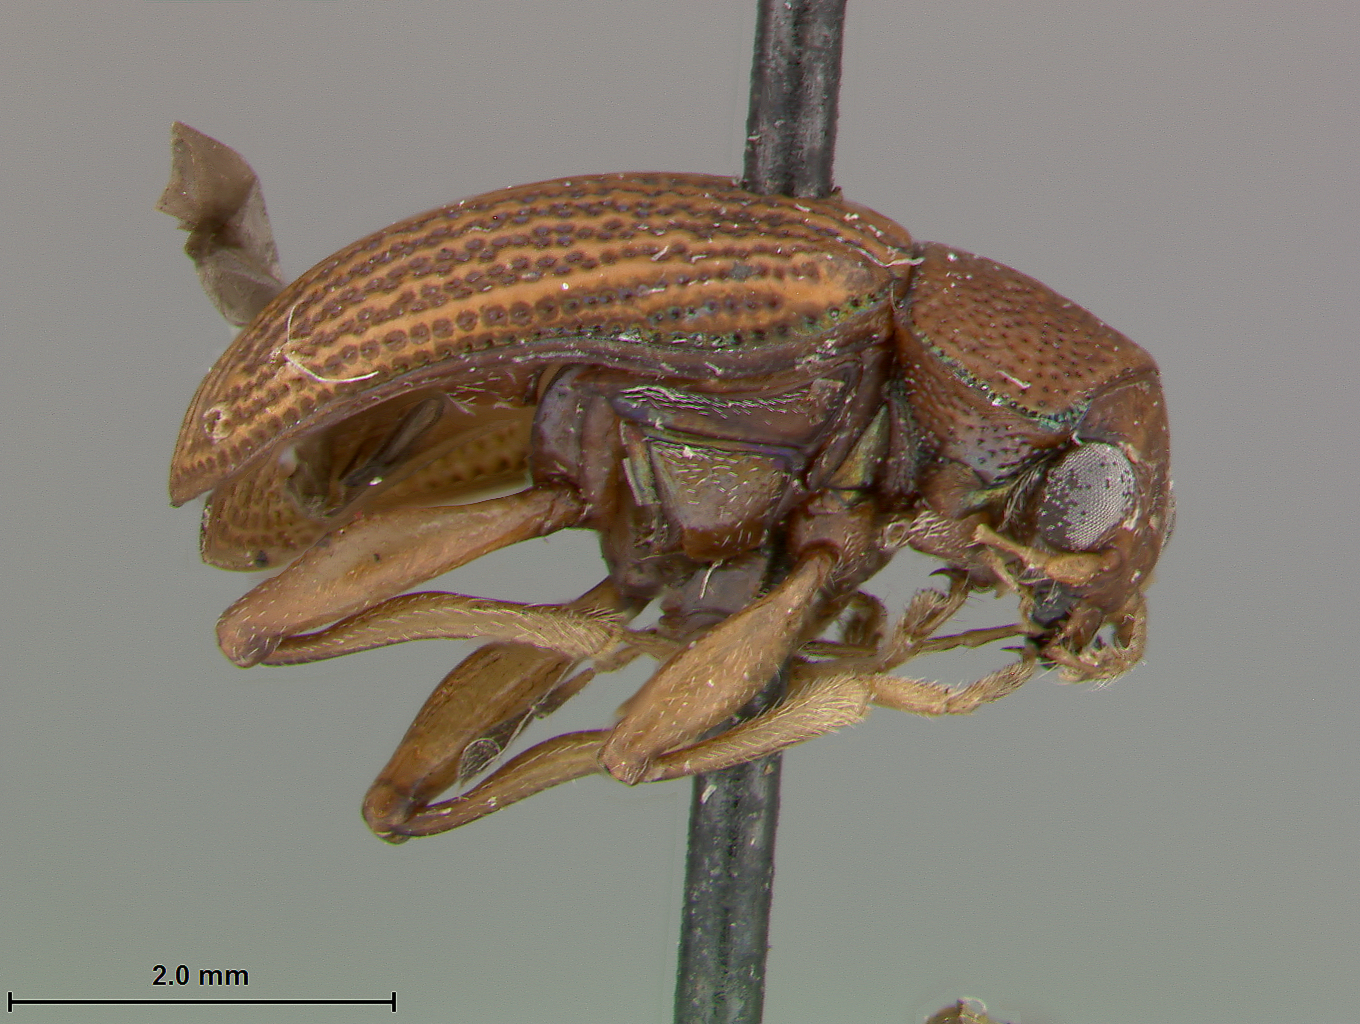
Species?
Colaspis exigua
